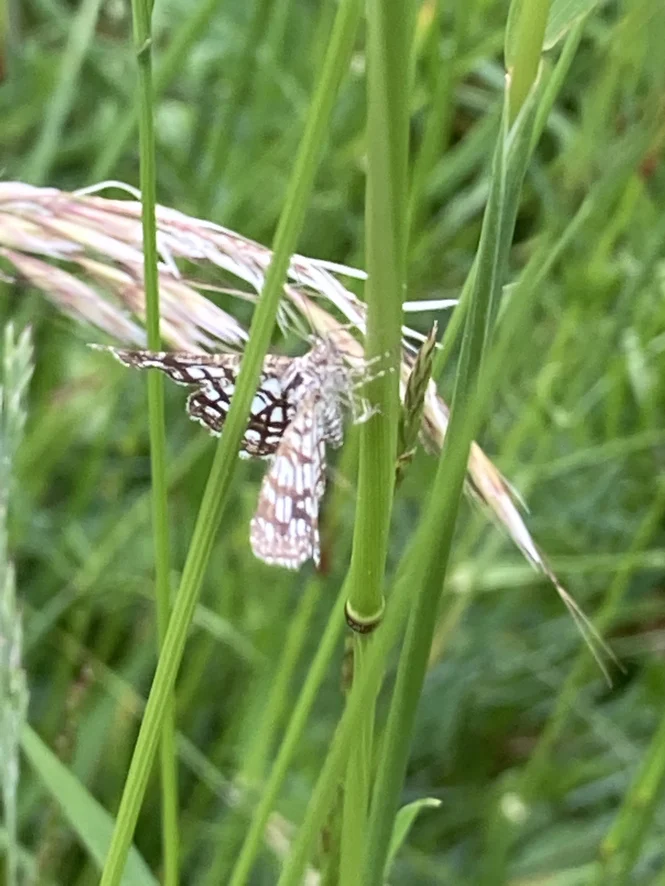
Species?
Chiasmia clathrata
